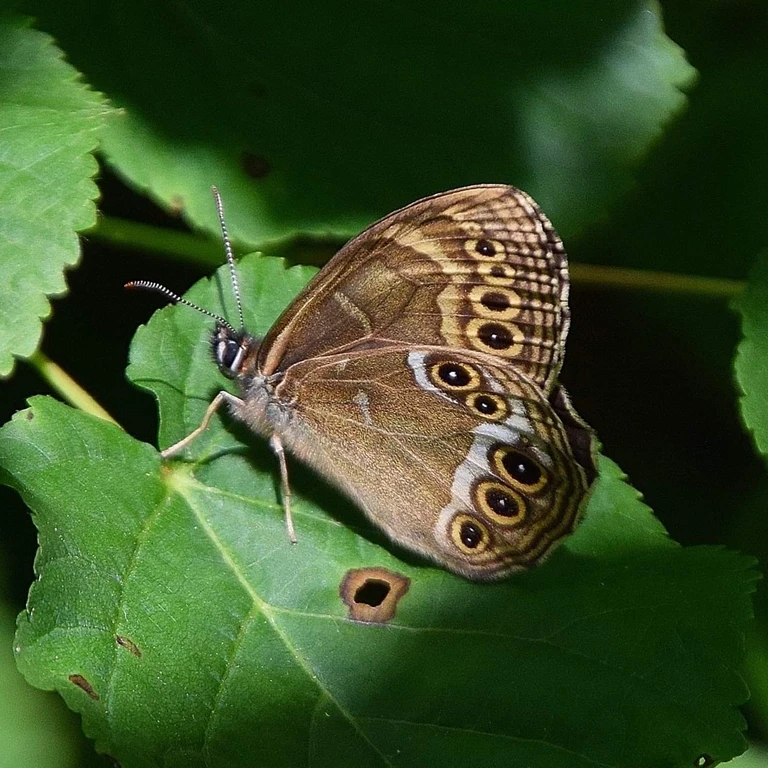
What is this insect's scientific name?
Lopinga achine (also Pararge achine)
